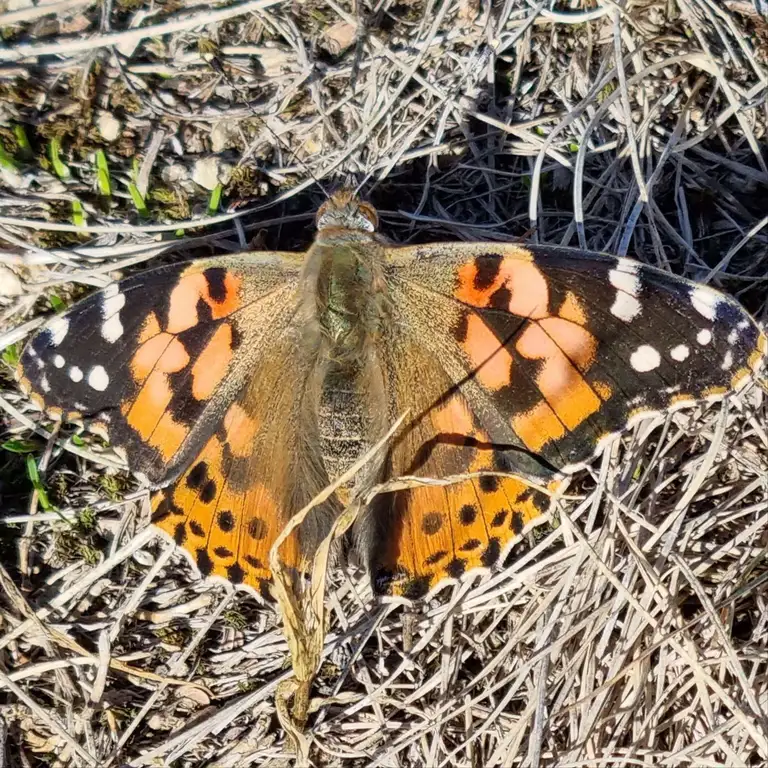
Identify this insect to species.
Vanessa cardui
